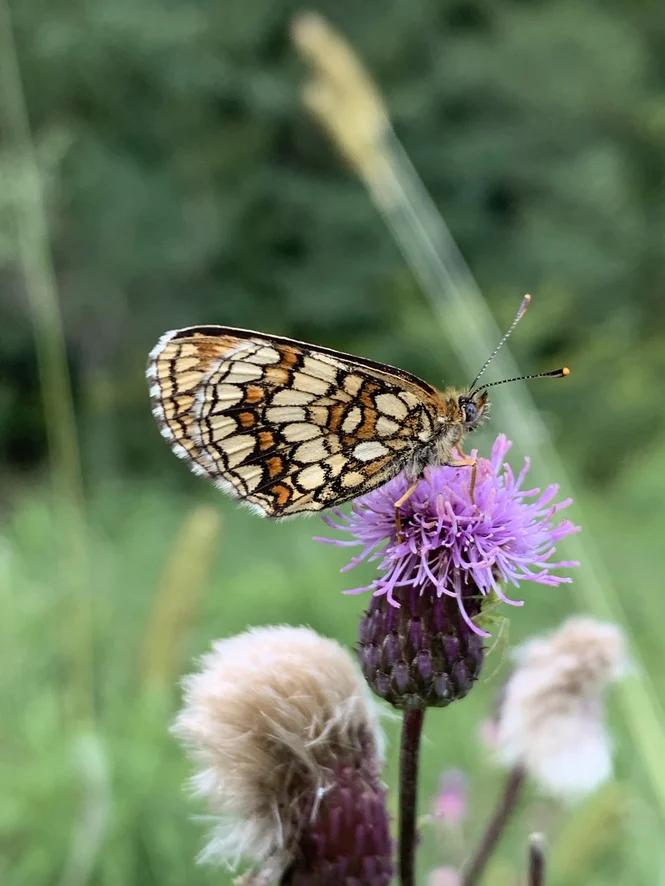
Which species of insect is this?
Melitaea athalia
